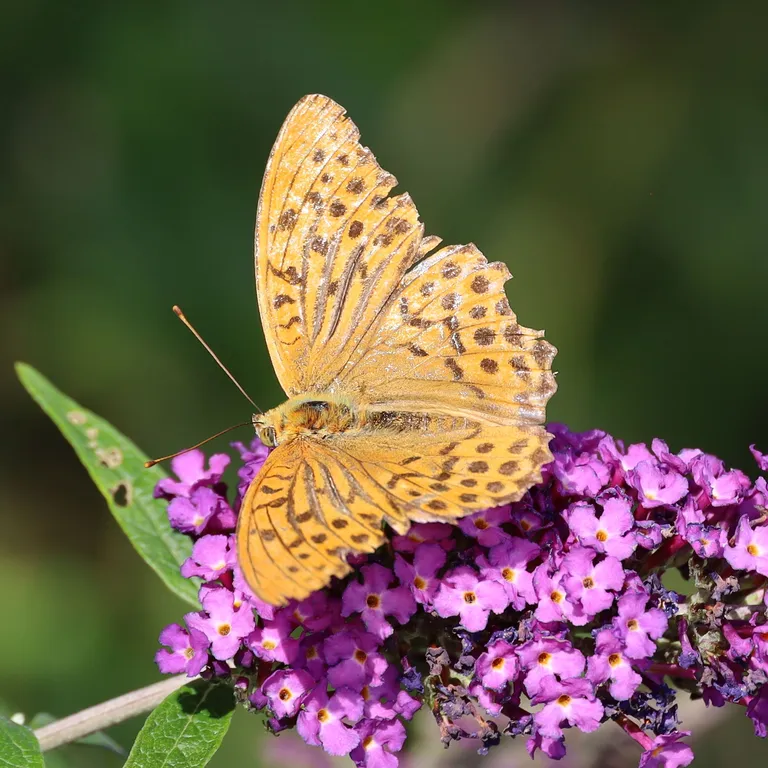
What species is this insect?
Argynnis paphia
